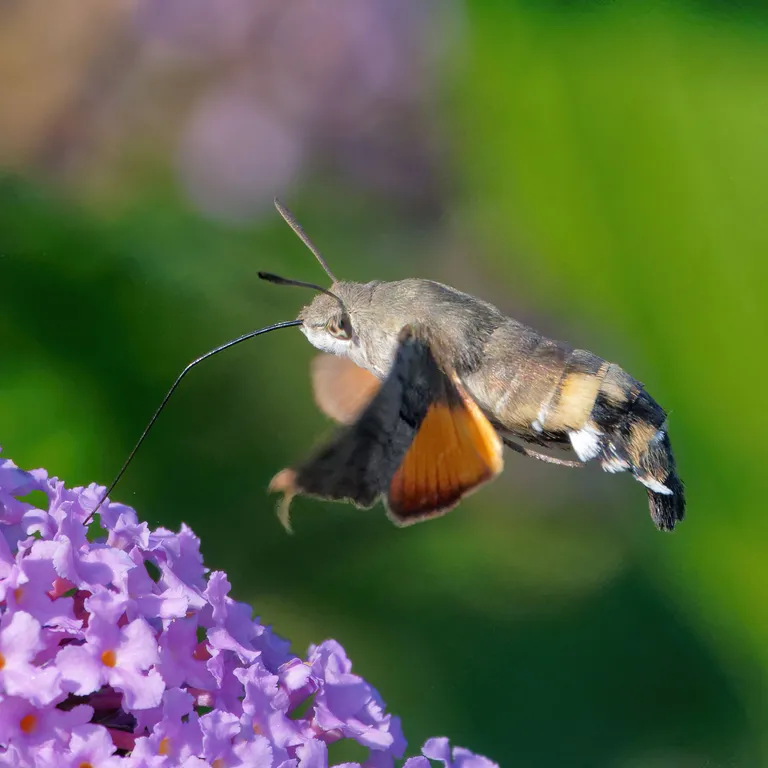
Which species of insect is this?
Macroglossum stellatarum
